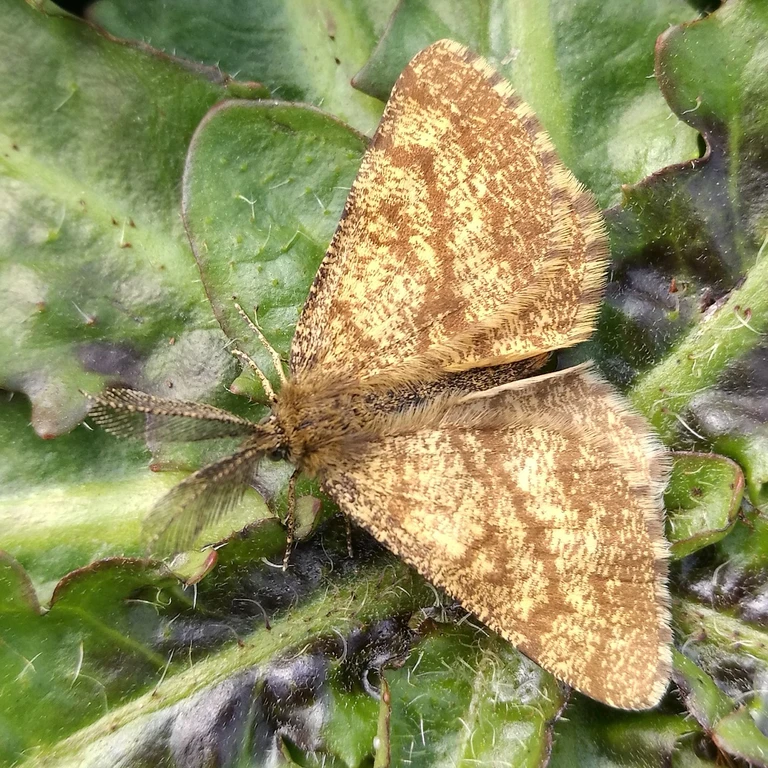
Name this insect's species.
Ematurga atomaria
